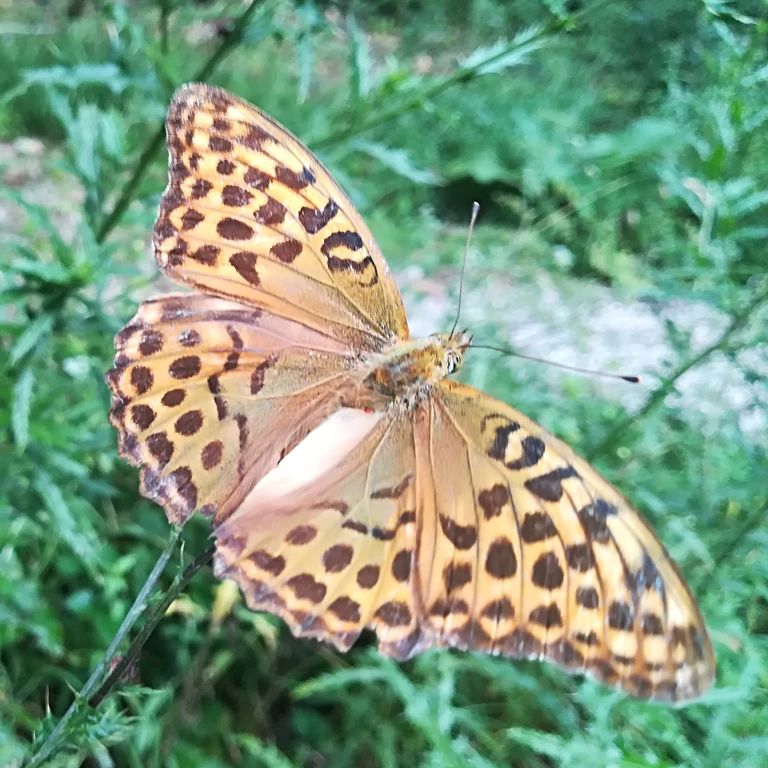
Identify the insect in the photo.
Argynnis paphia
